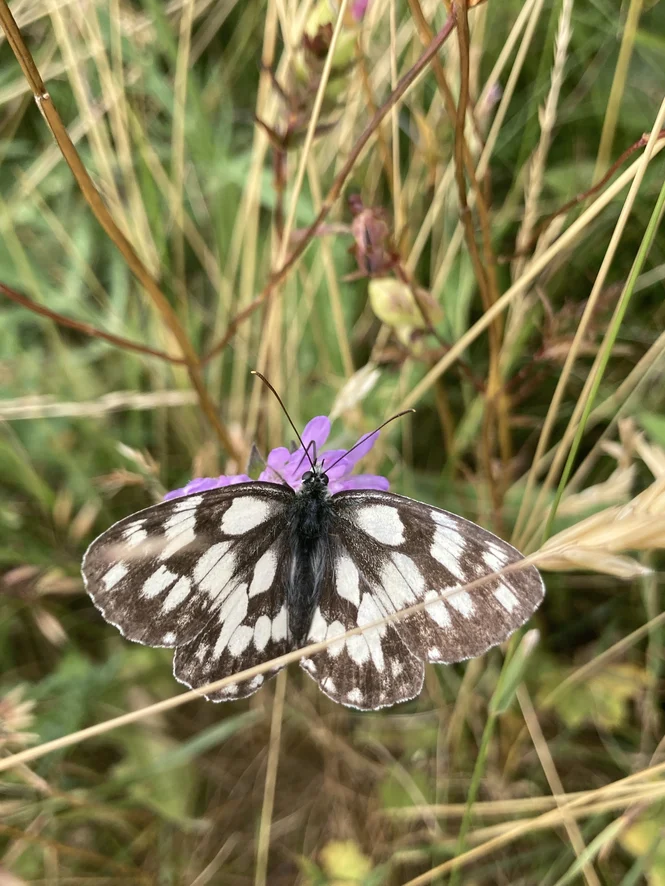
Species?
Melanargia galathea
